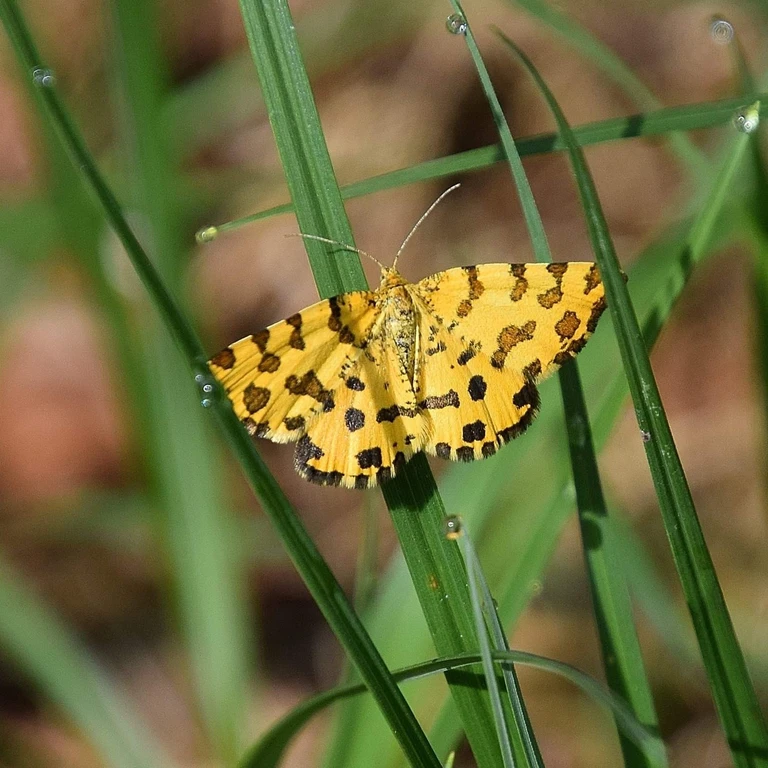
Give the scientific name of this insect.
Pseudopanthera macularia
